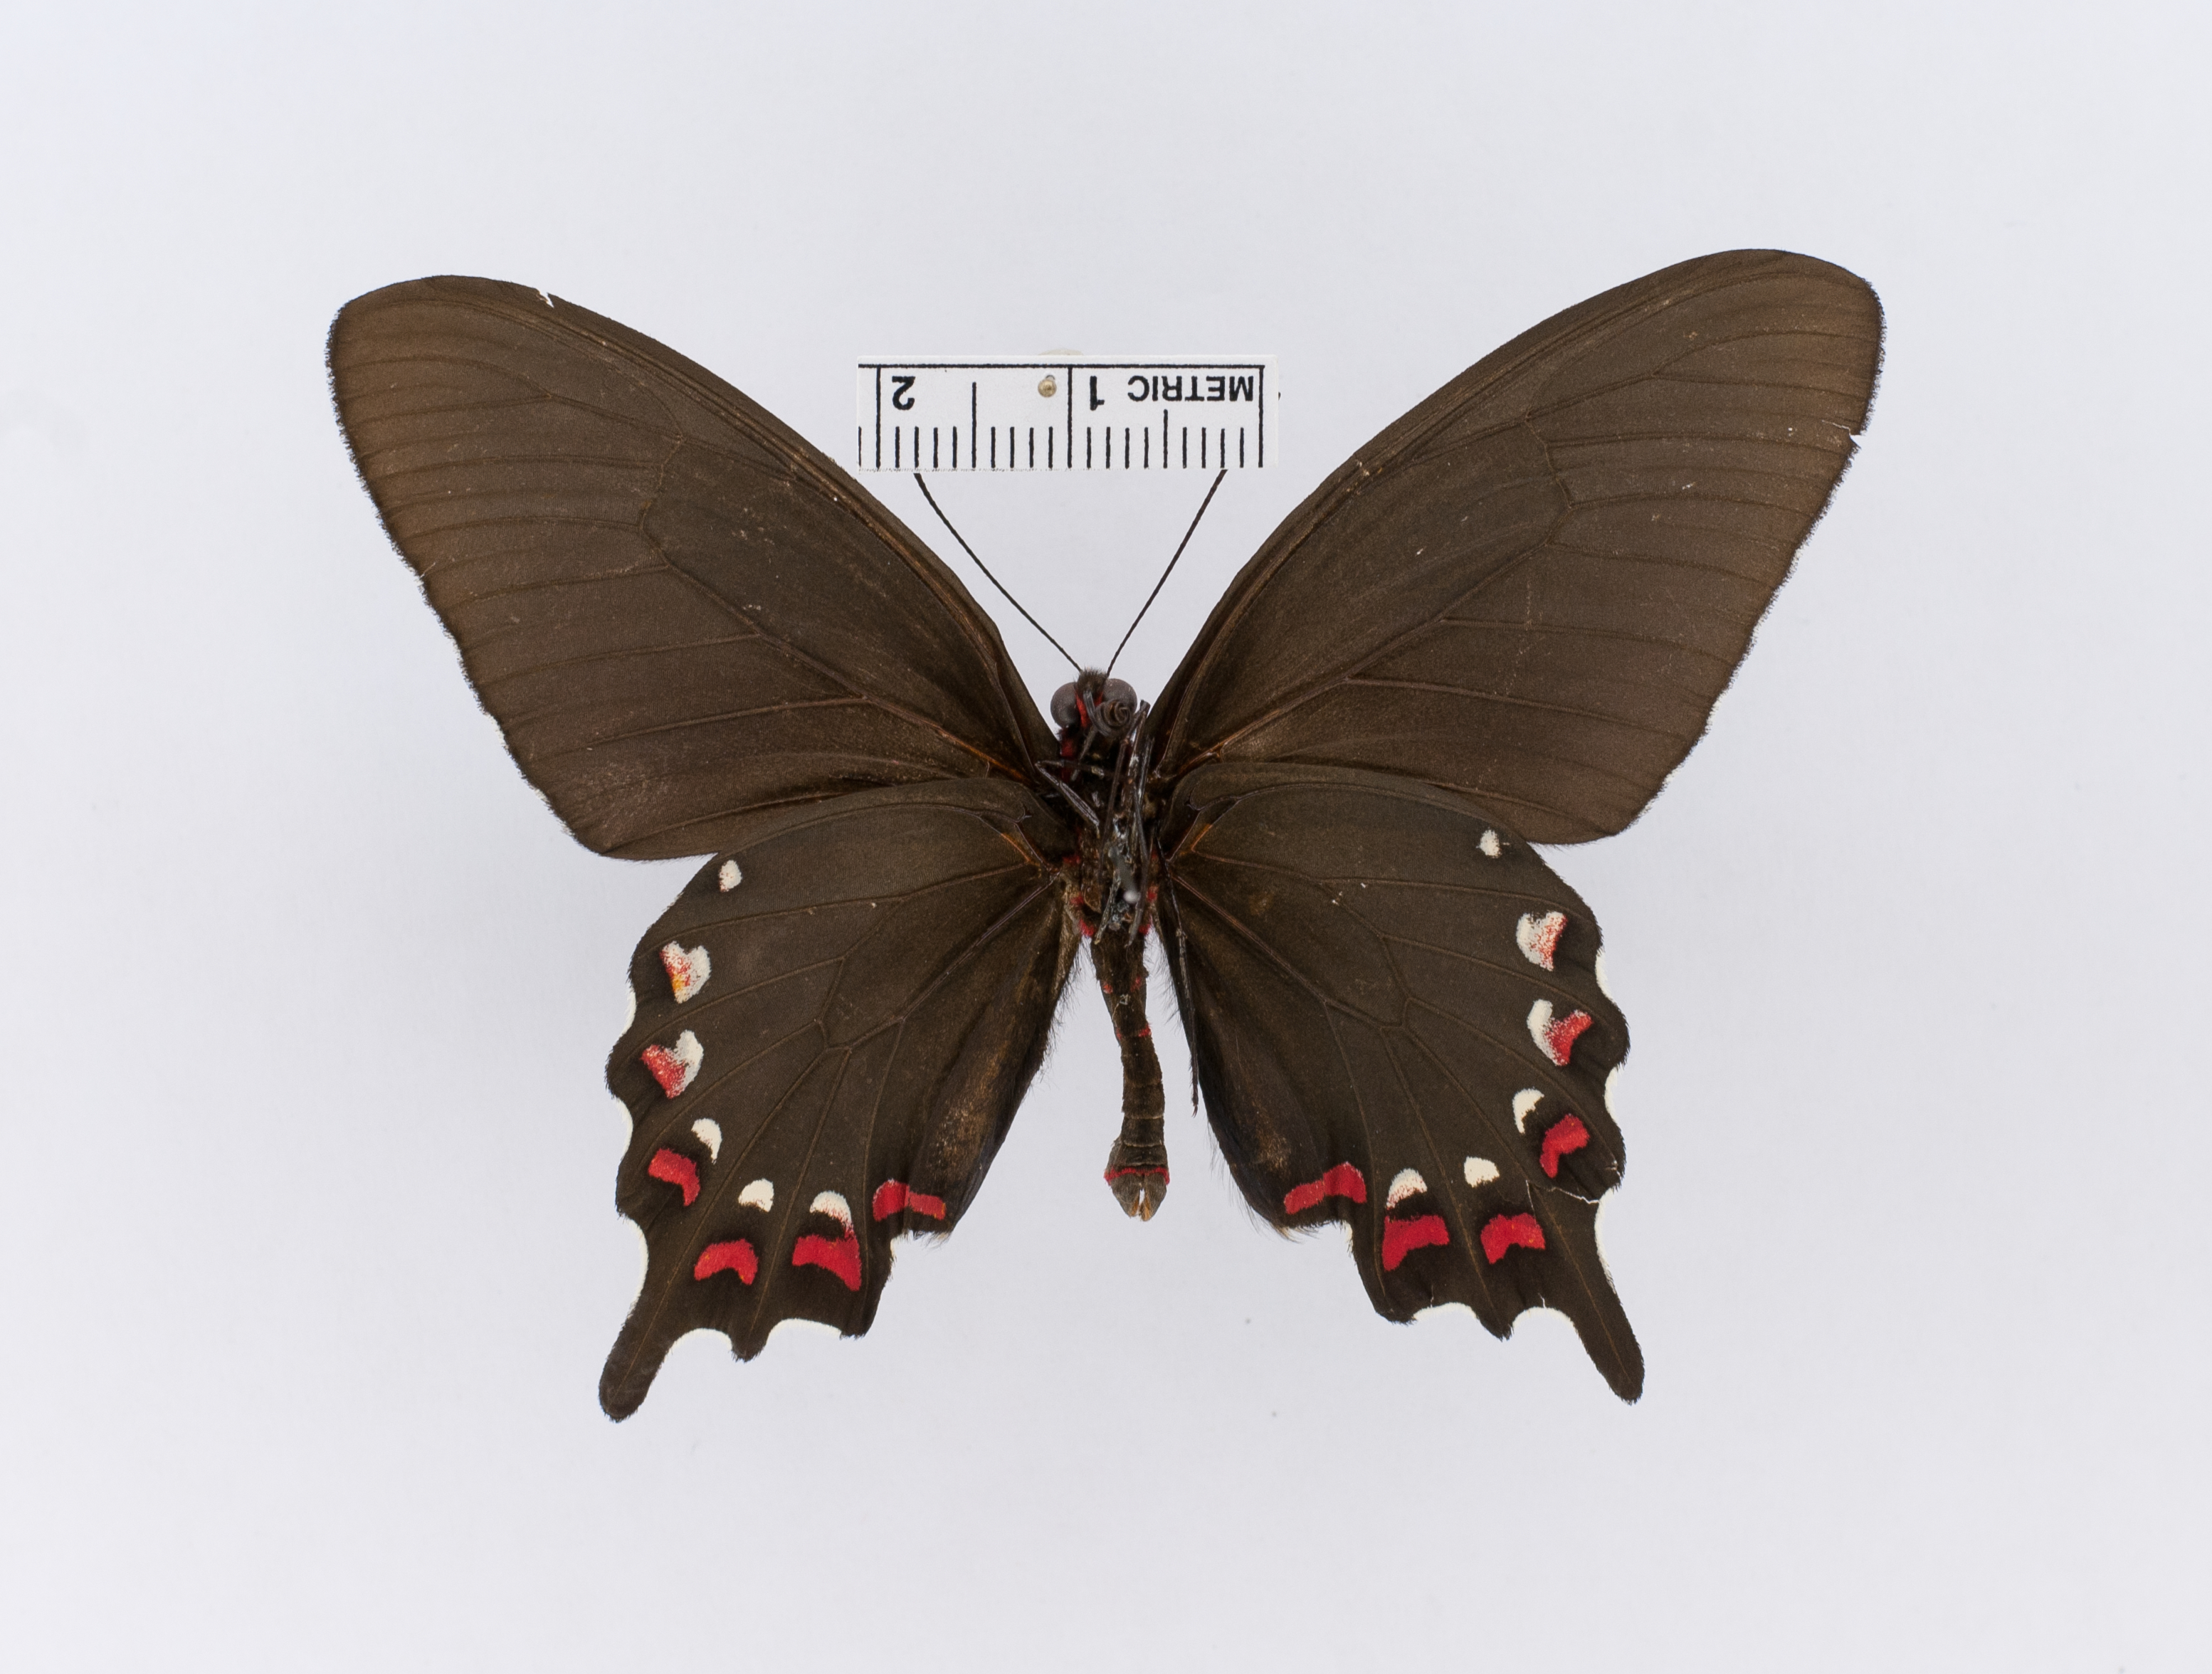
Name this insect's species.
Parides lopiusa
